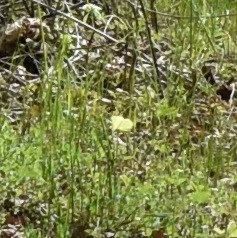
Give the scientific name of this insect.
Gonepteryx rhamni
